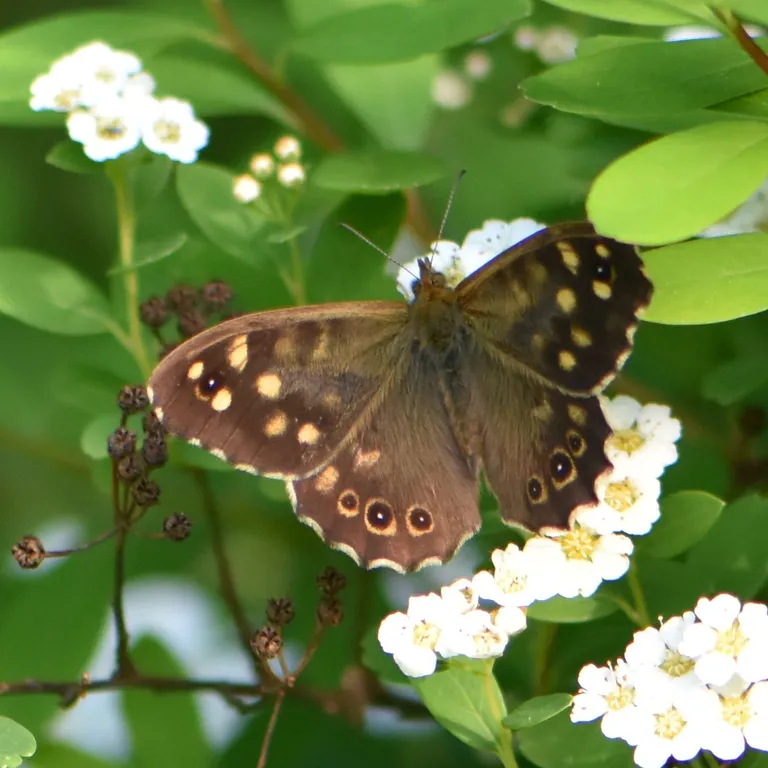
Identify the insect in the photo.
Pararge aegeria
